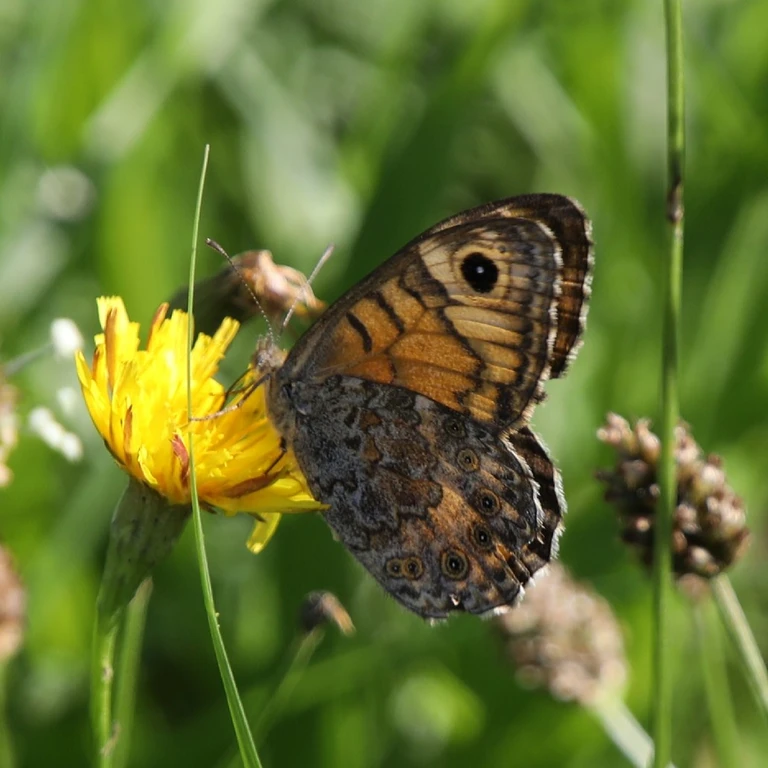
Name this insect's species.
Lasiommata megera (also Pararge megera)
